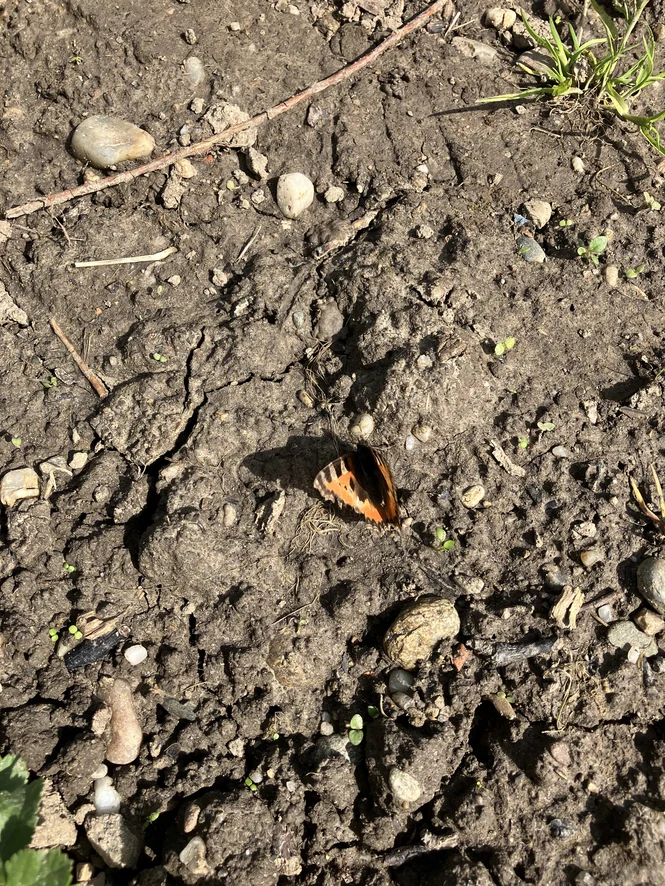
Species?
Aglais urticae
